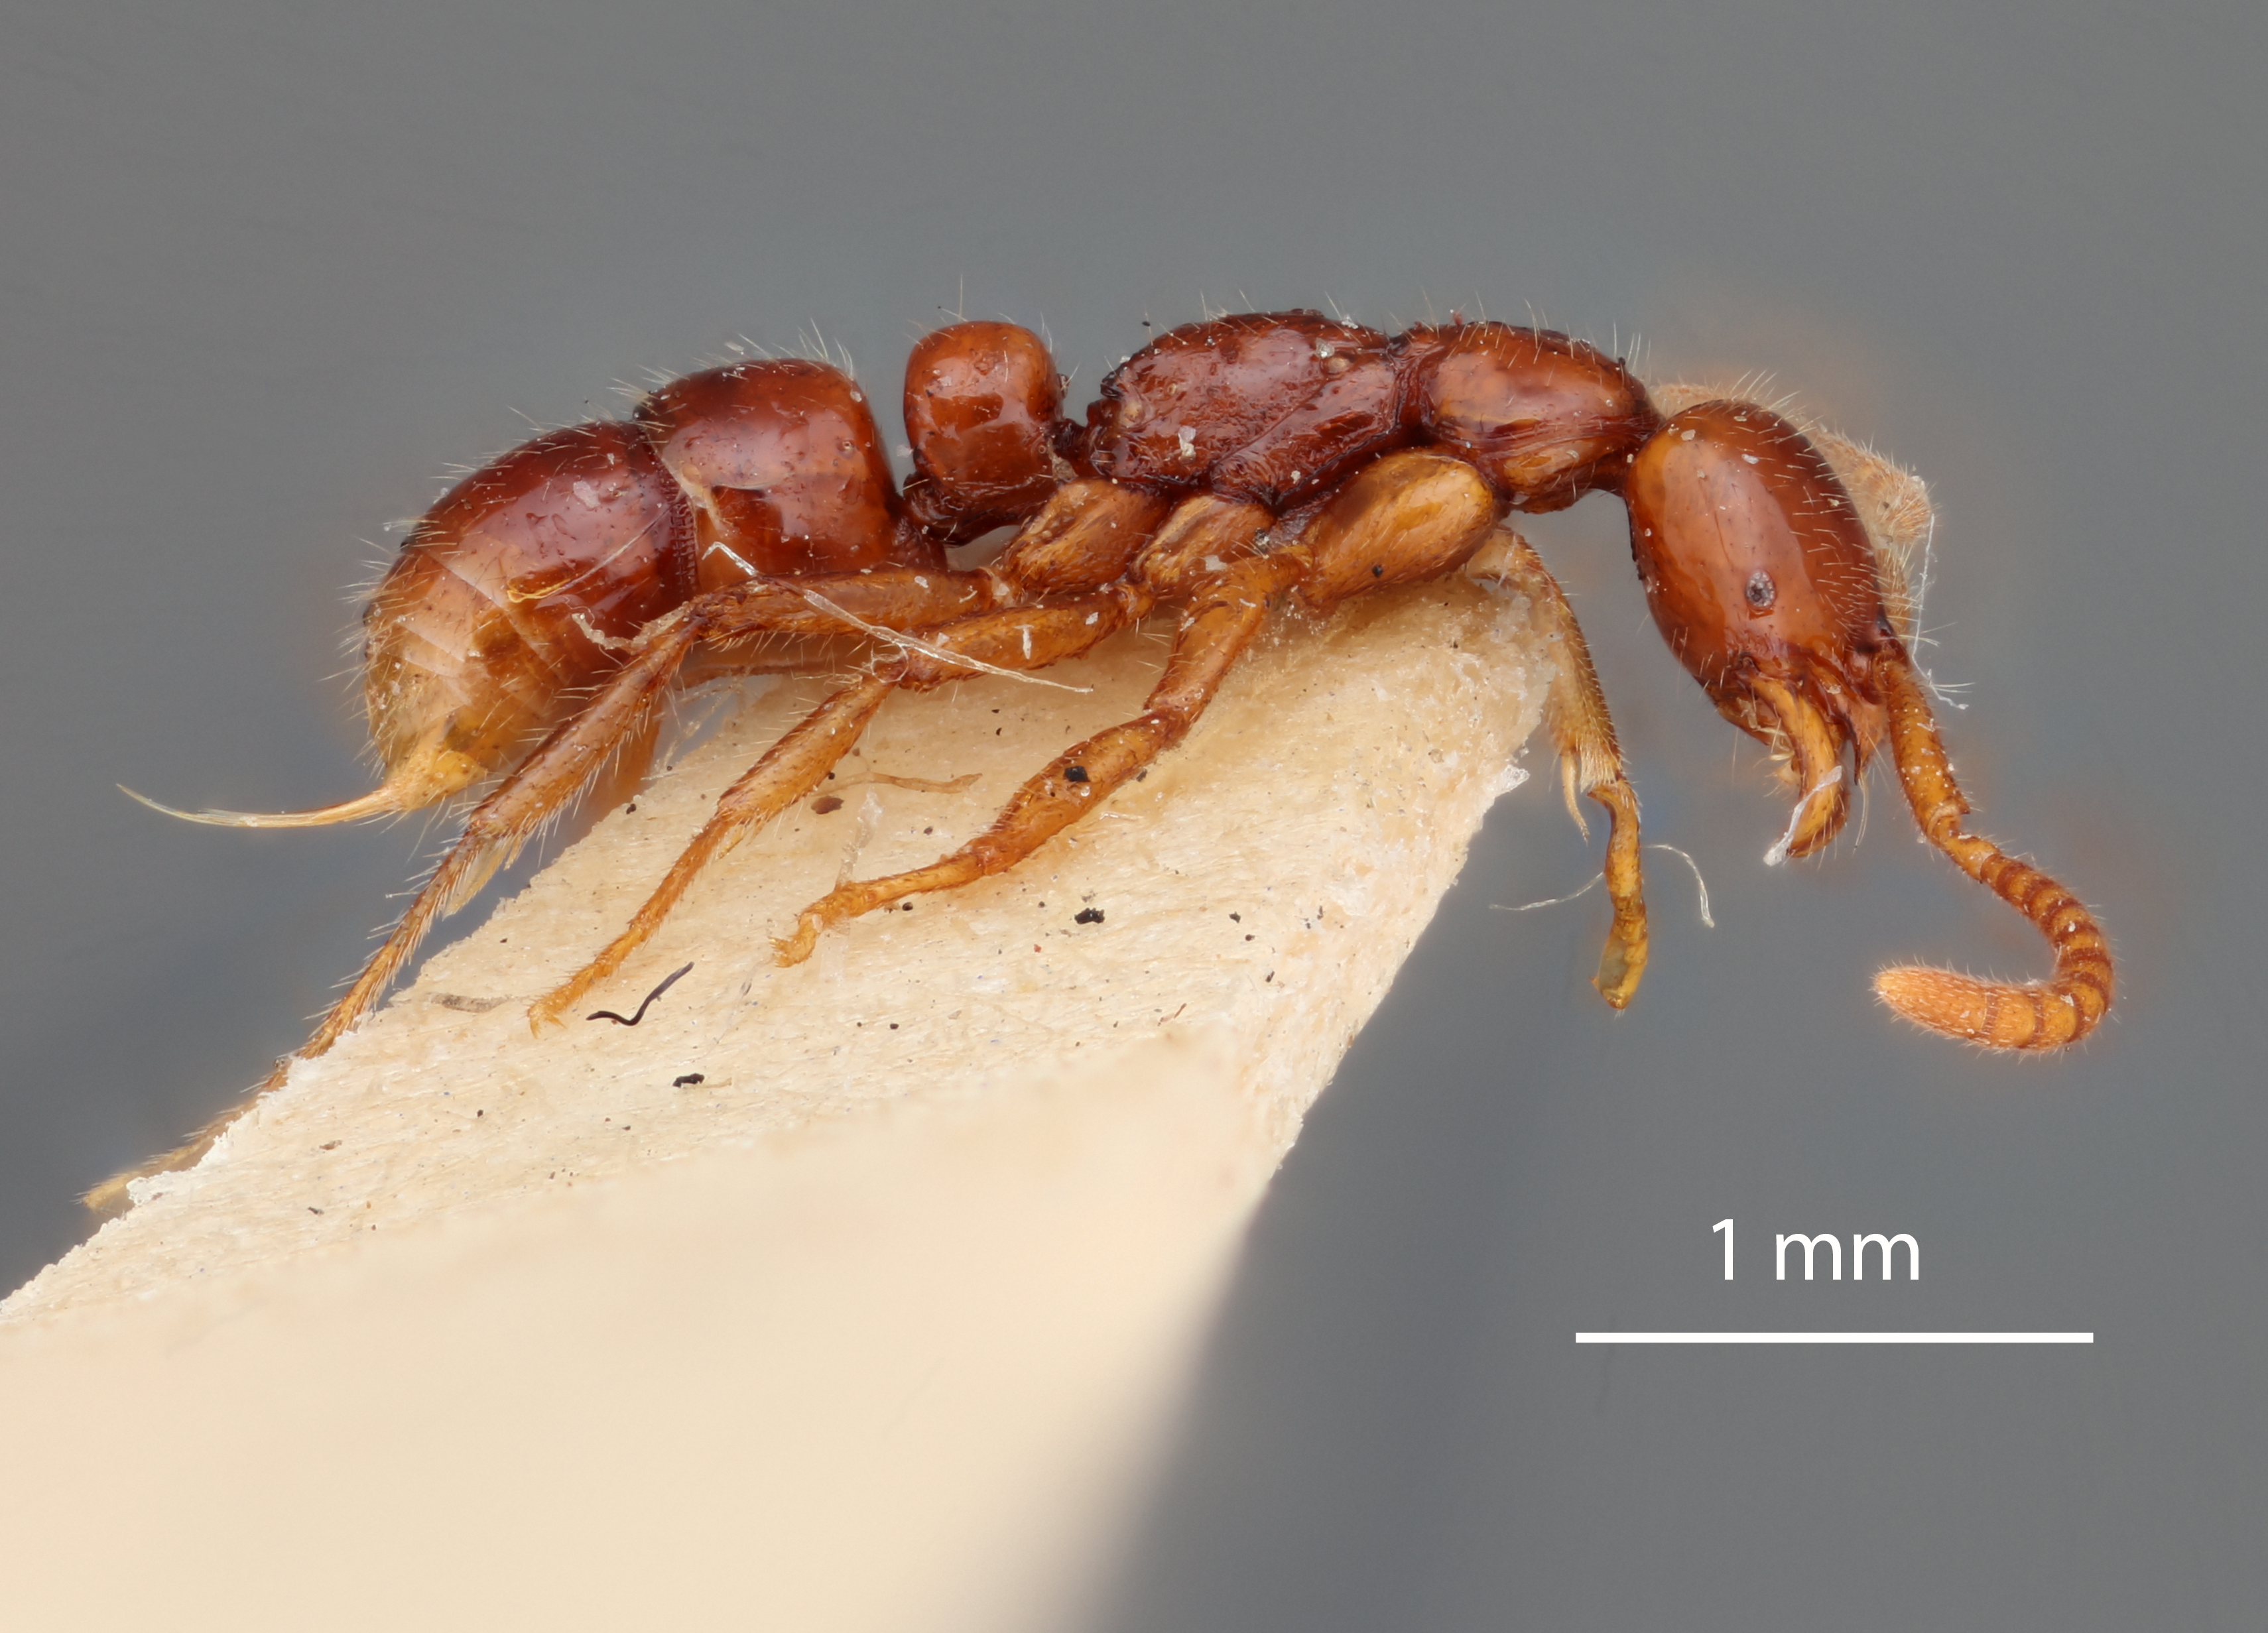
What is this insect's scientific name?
Leptogenys rufa
